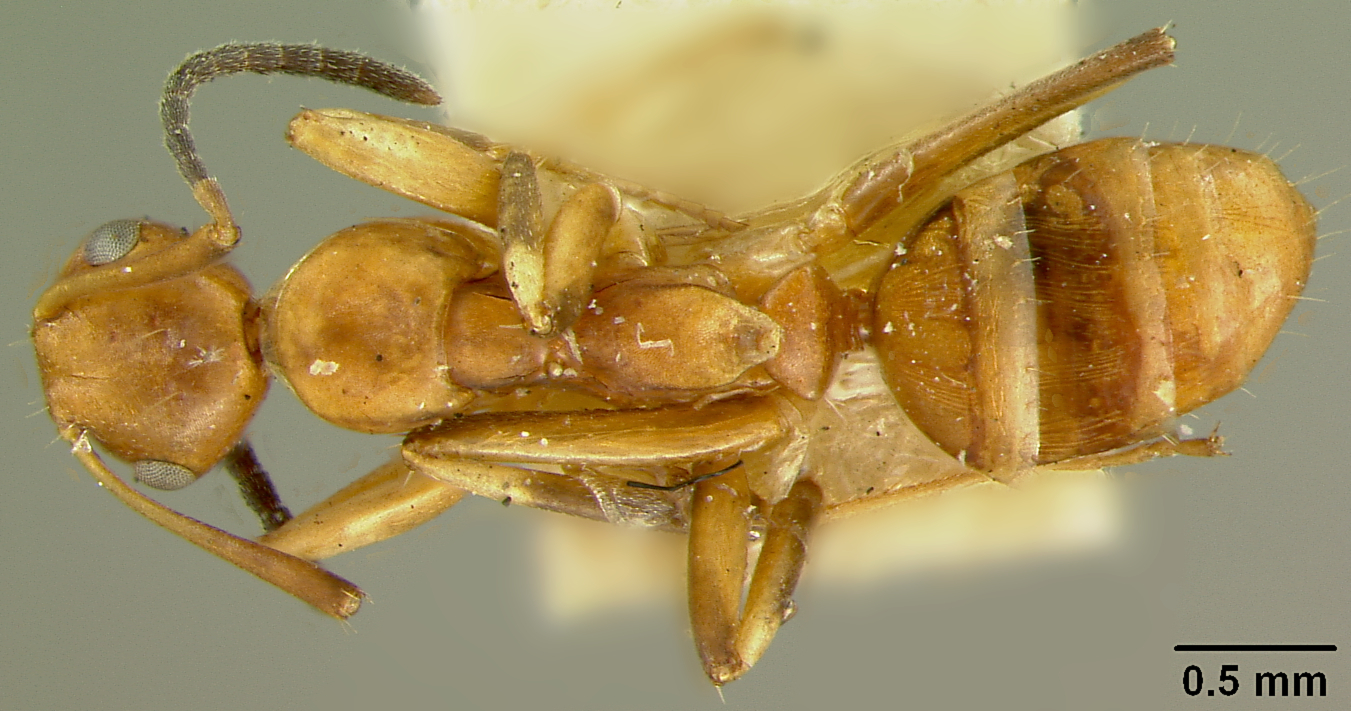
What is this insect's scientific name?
Camponotus guppyi
